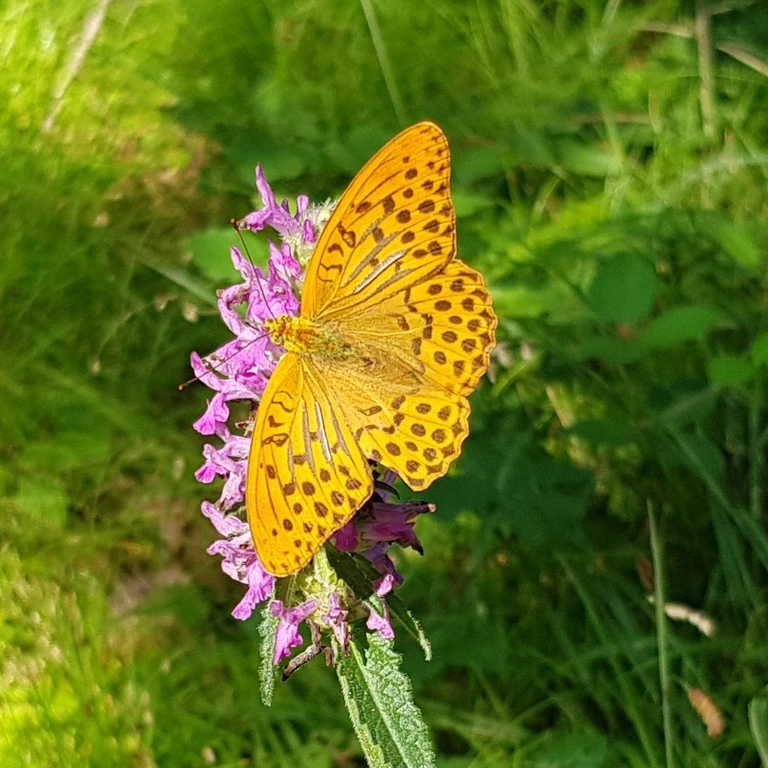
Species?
Argynnis paphia
